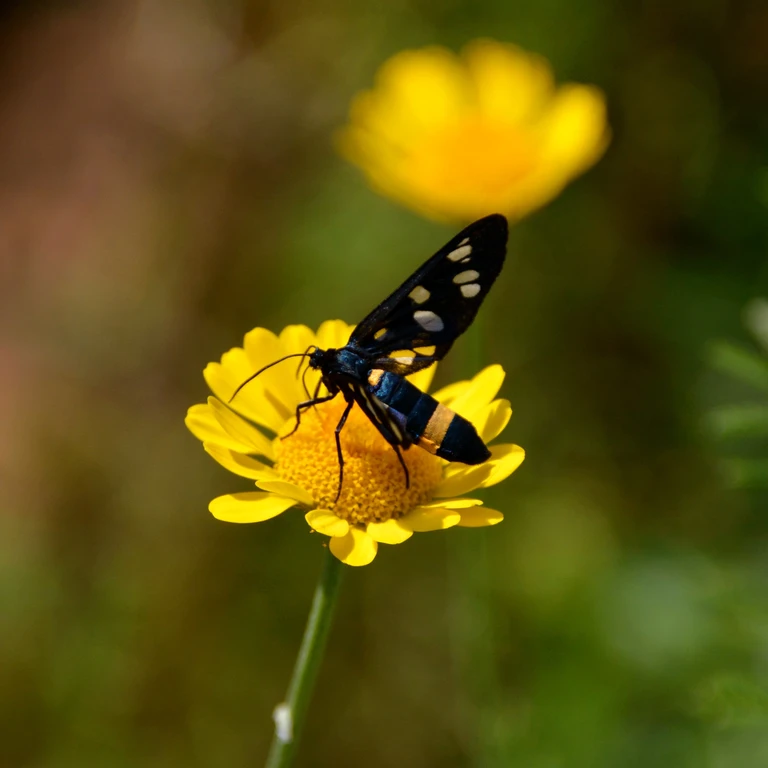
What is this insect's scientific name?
Amata phegea
